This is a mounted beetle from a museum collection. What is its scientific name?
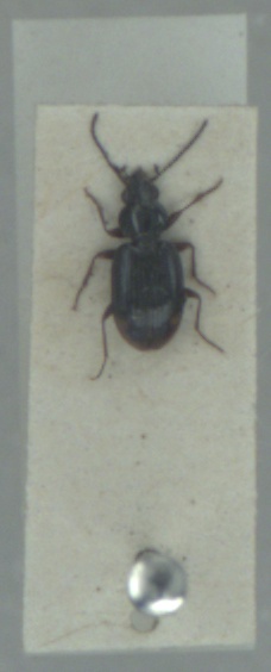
Bembidion lunulatum
